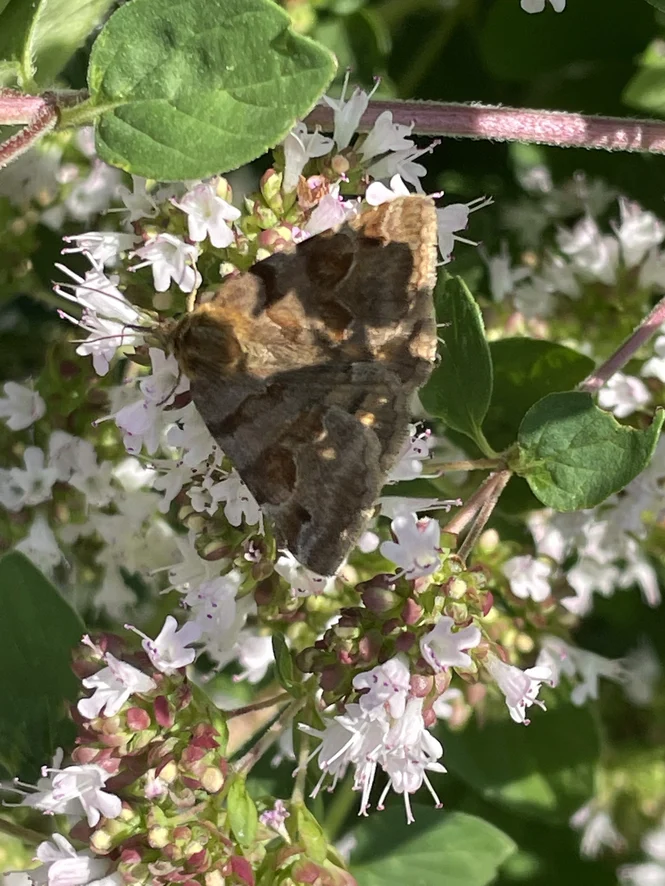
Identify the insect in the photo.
Euclidia glyphica
